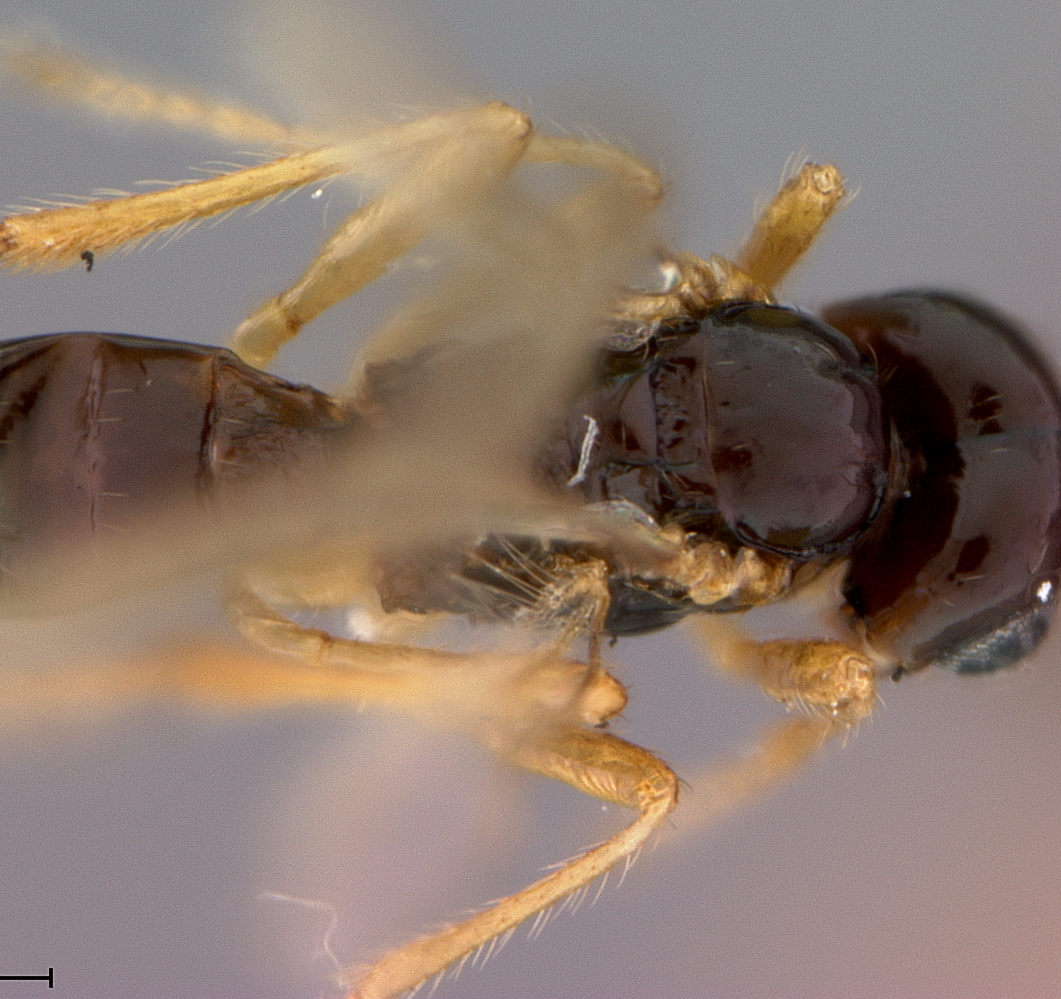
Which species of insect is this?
Aphaereta ithacensis
